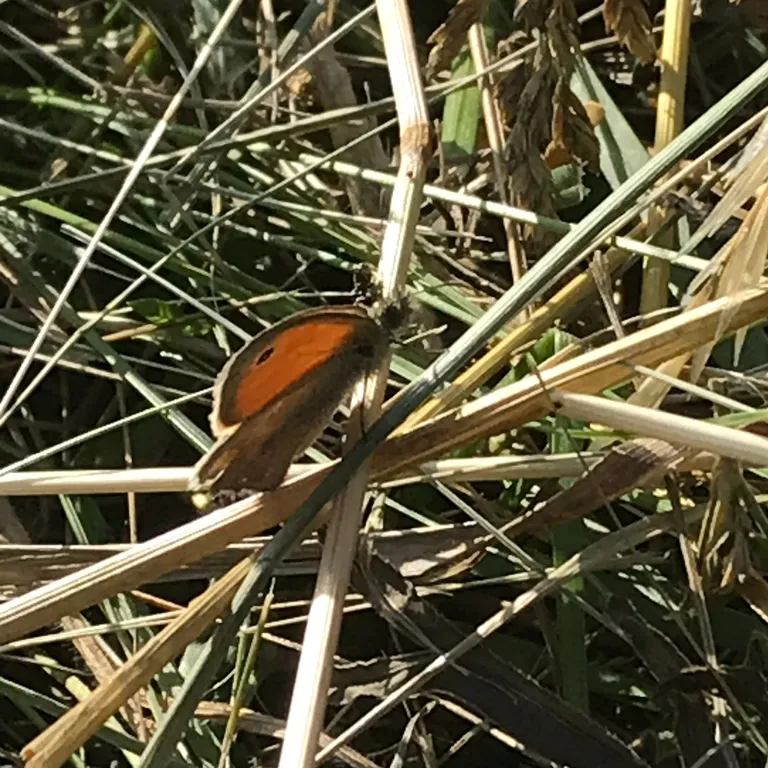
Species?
Coenonympha pamphilus
